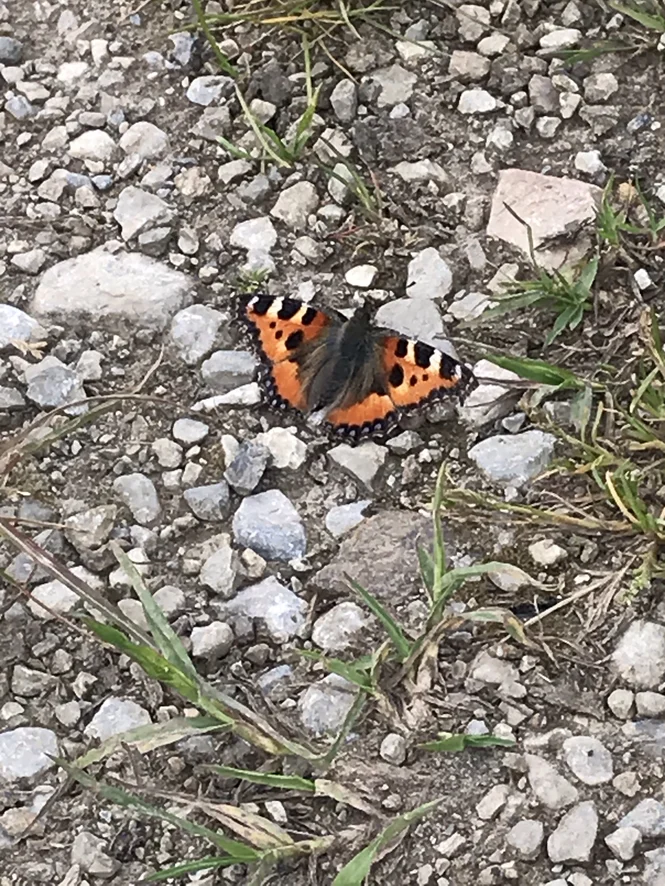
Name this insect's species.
Aglais urticae
